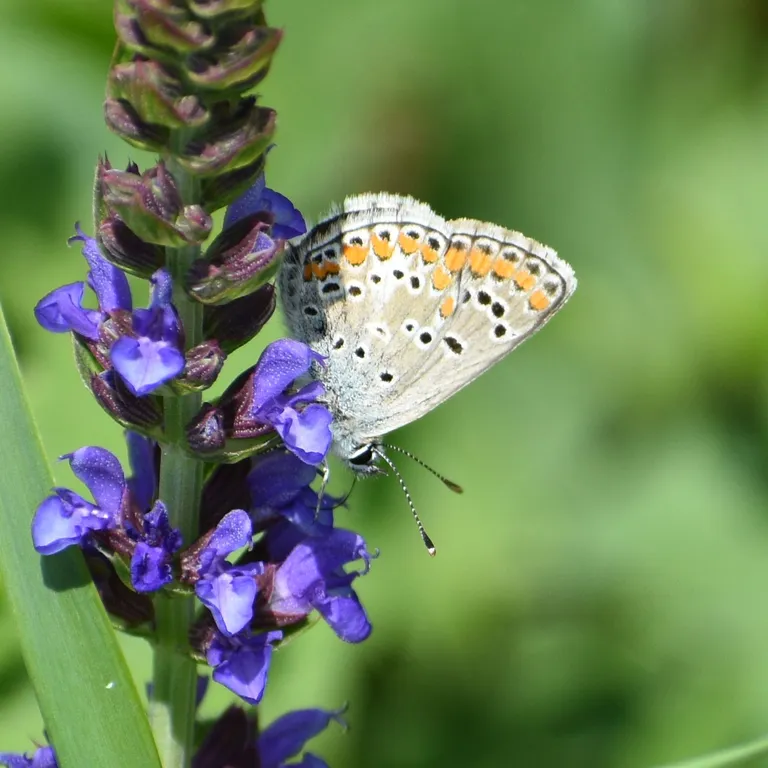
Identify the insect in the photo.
Aricia agestis/artaxerxes
